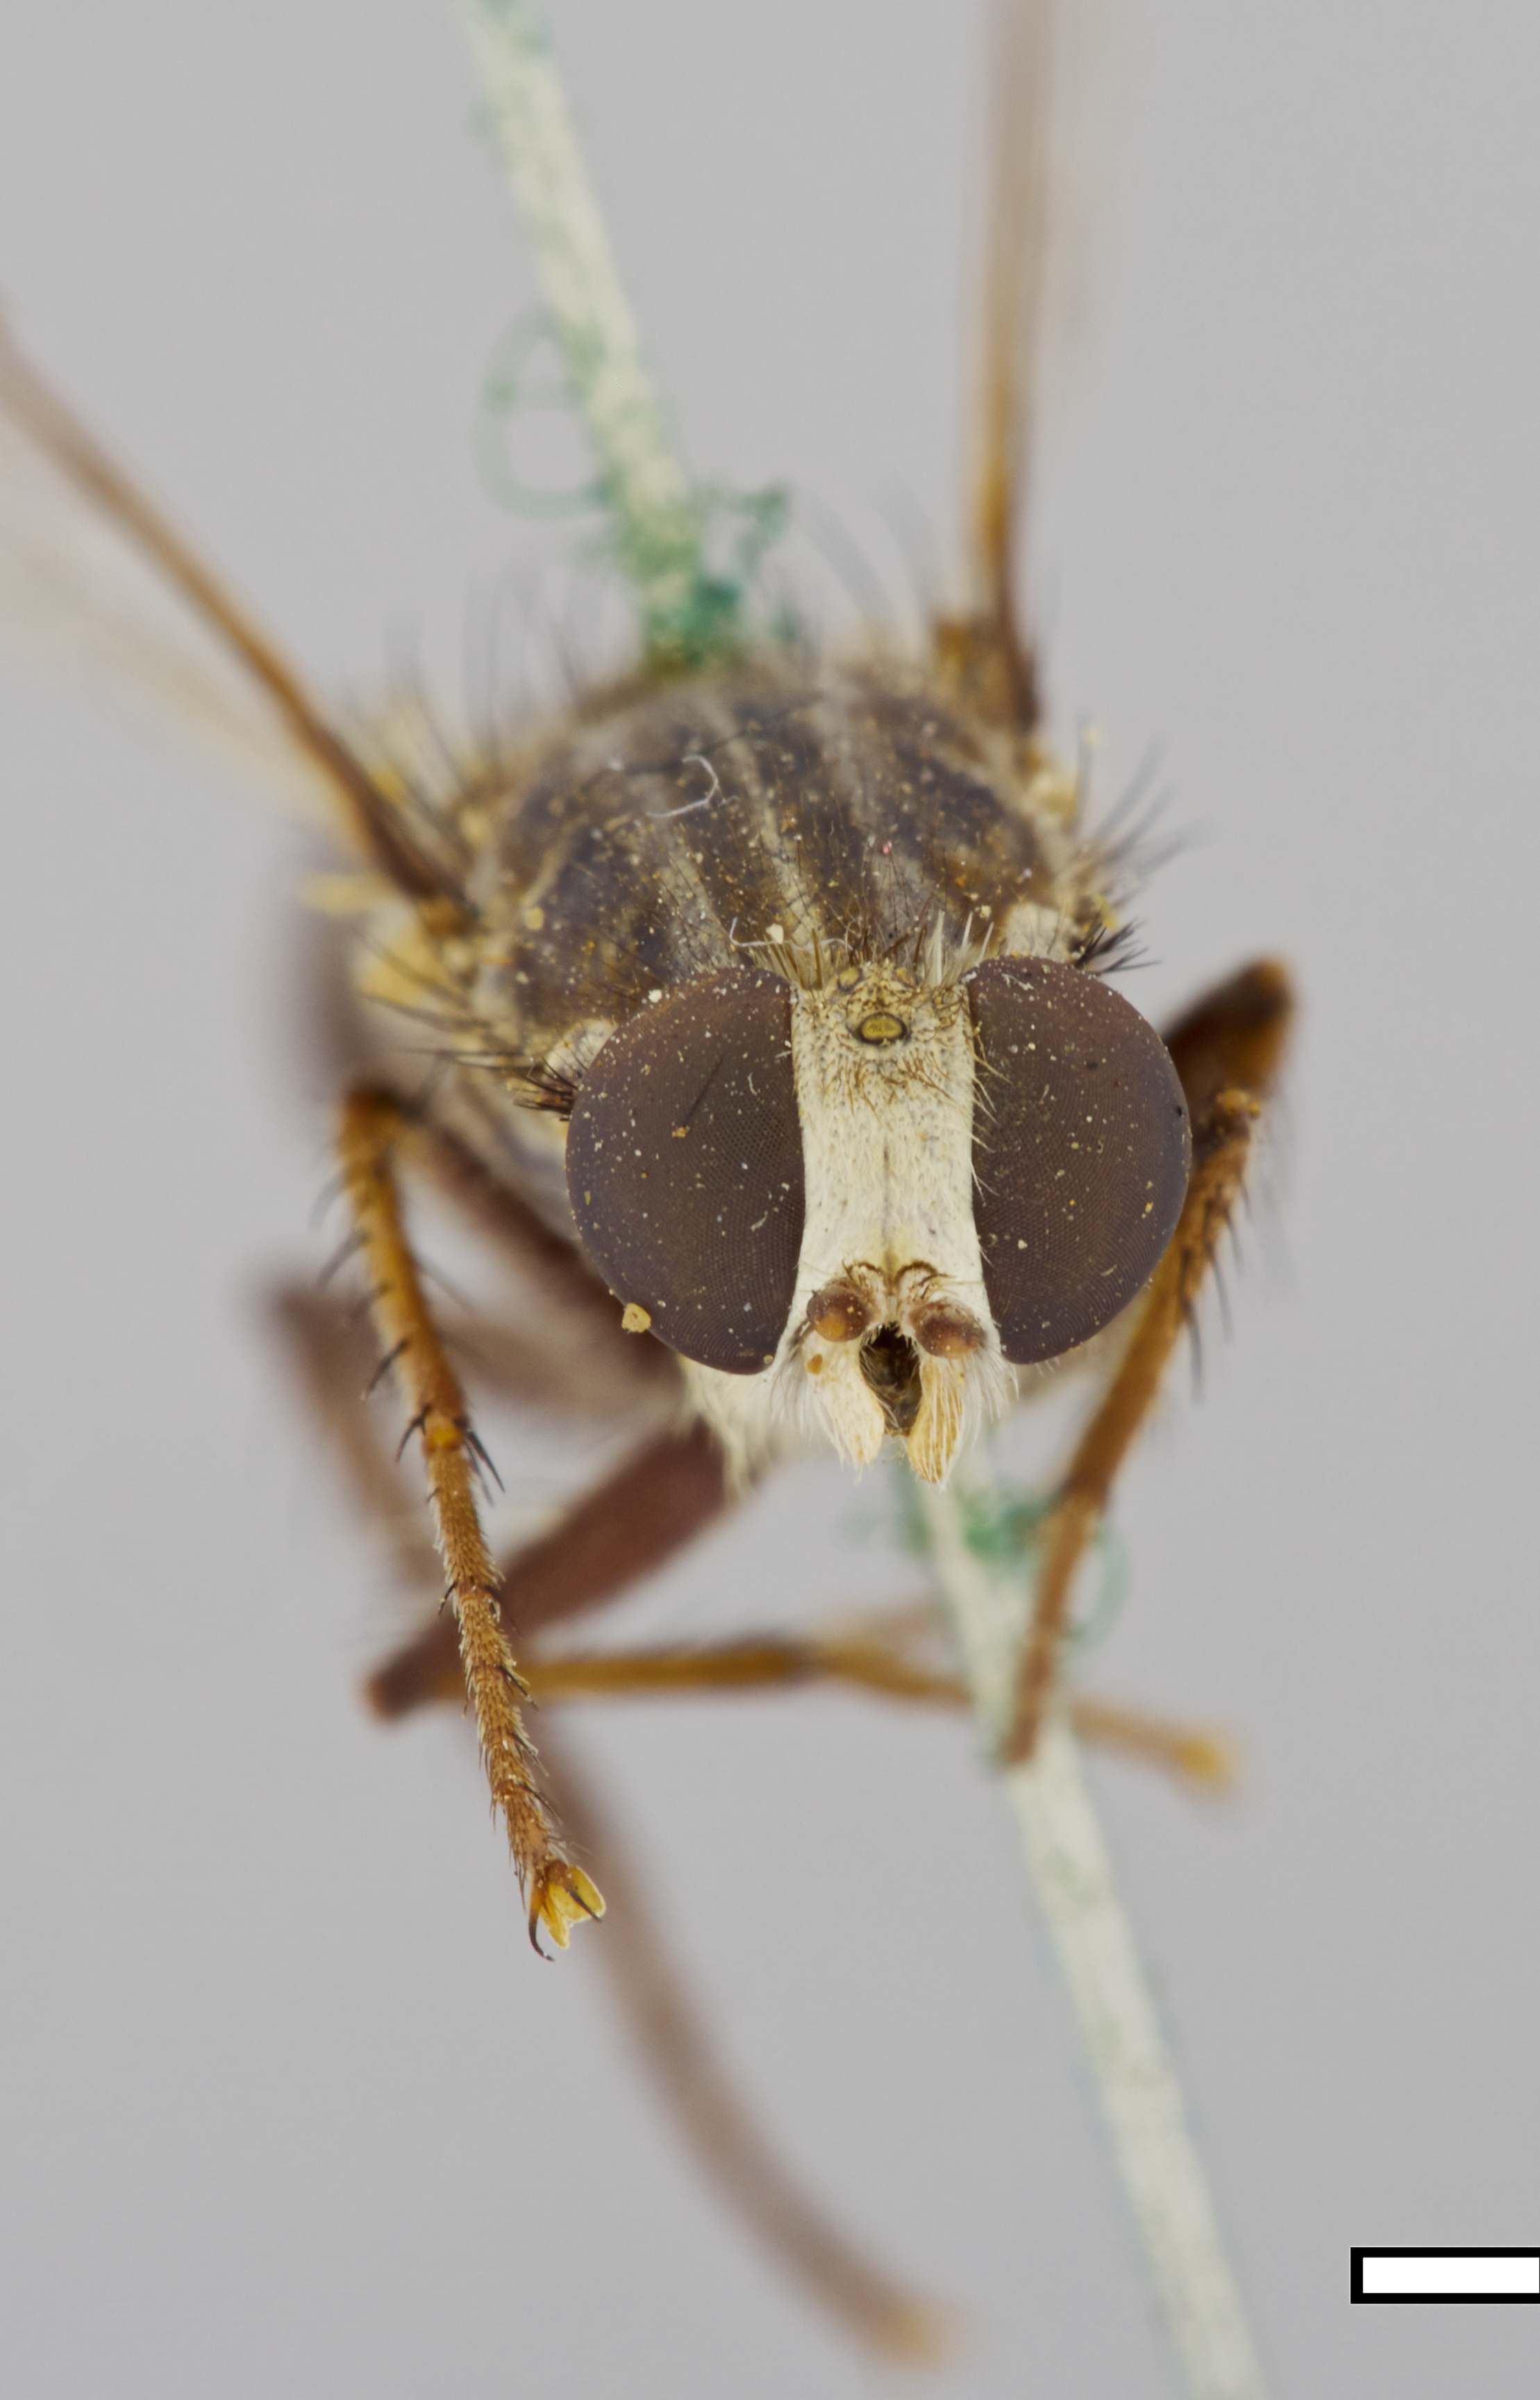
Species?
Apiocera monticola
